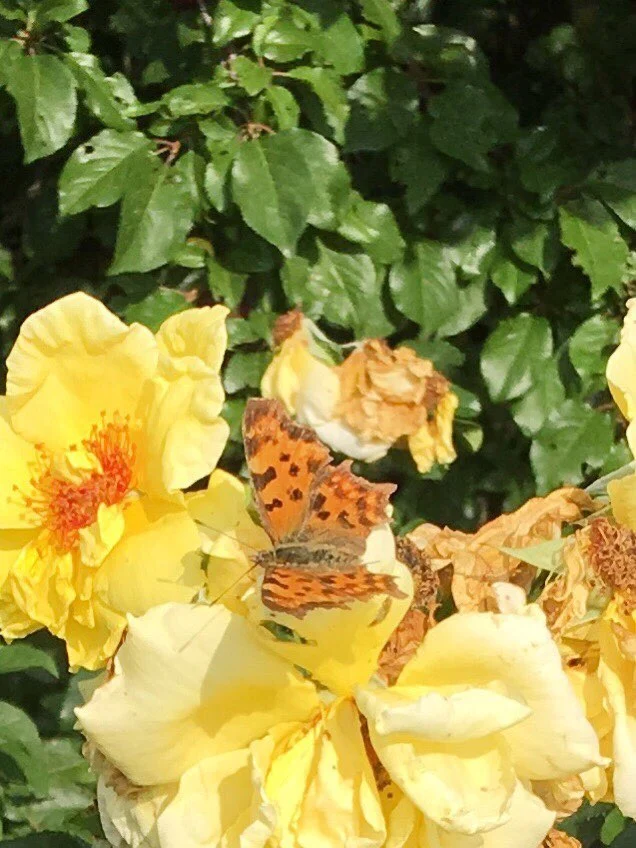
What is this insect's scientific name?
Polygonia c-album
